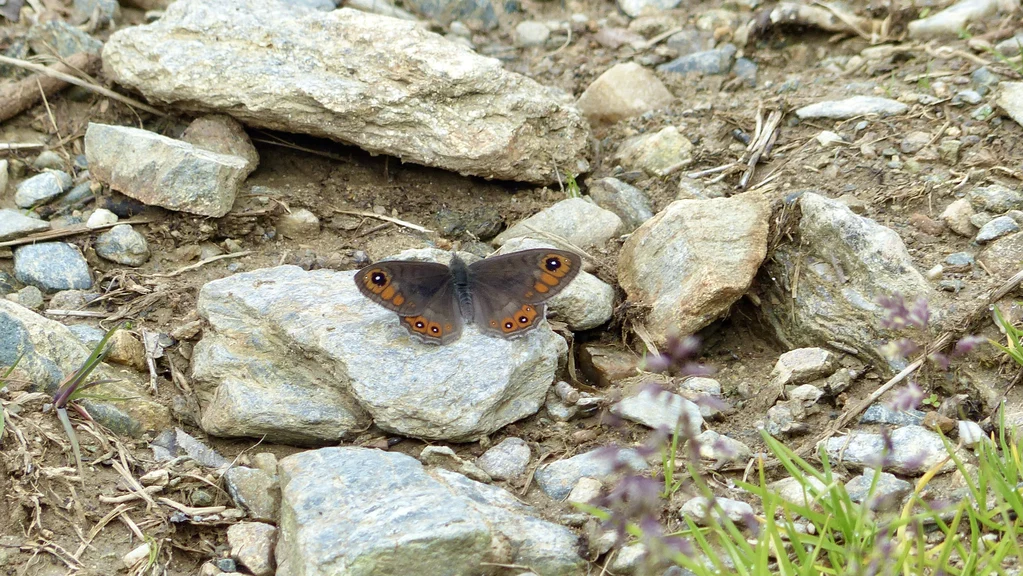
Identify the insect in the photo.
Lasiommata petropolitana (also Pararge petropolitana)
